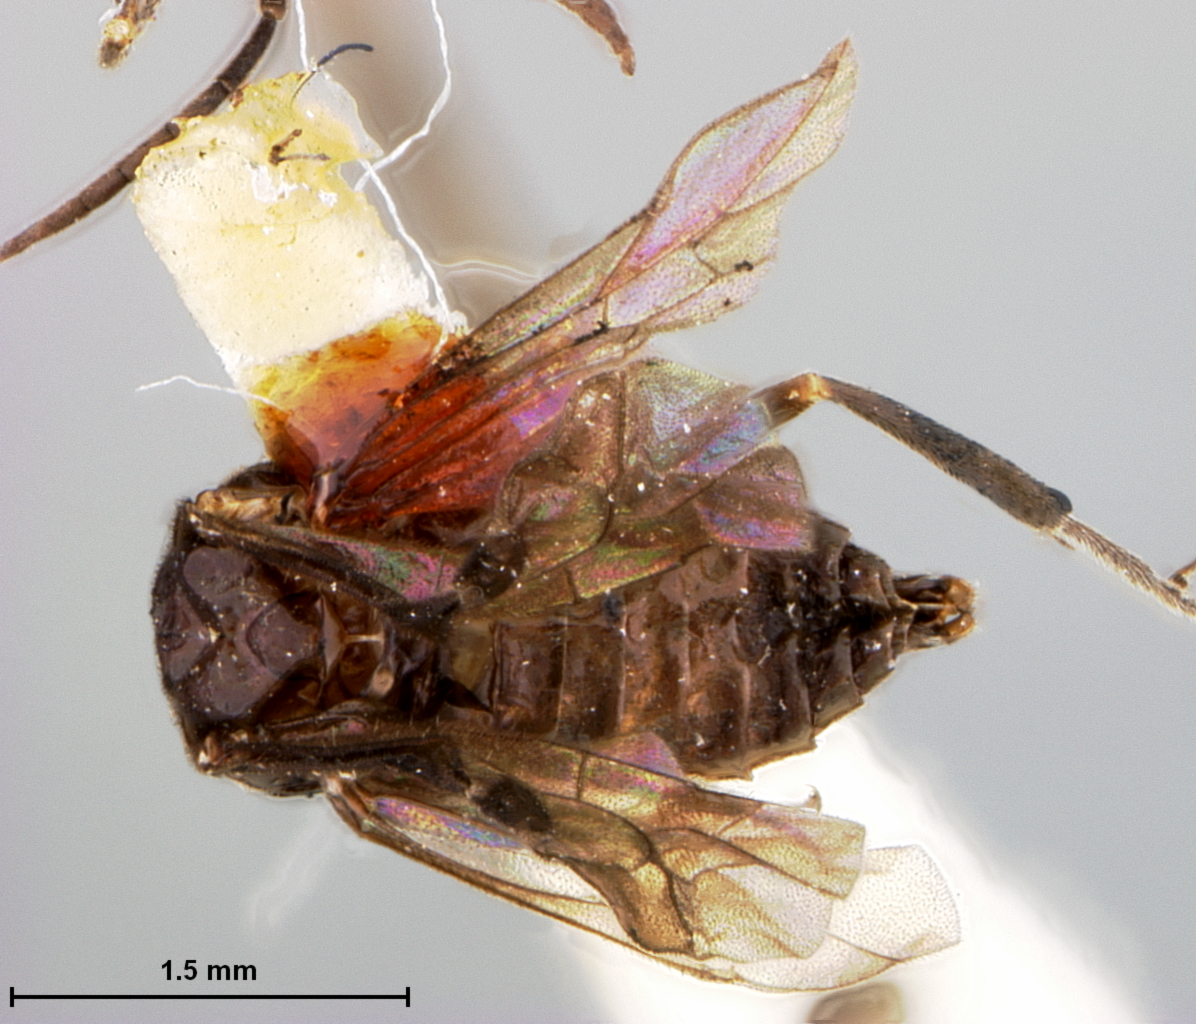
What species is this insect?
Paraselandria imitatrix
